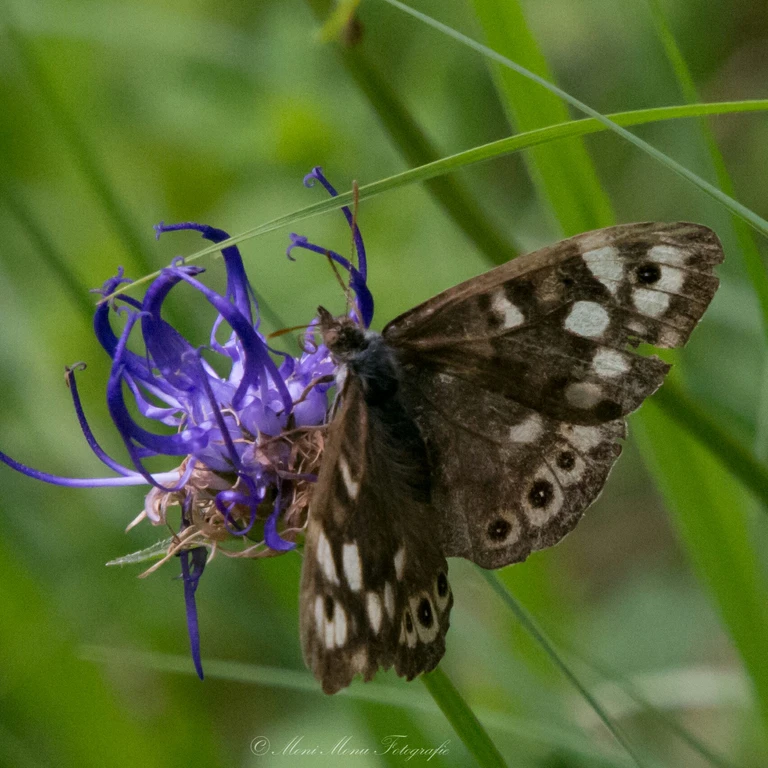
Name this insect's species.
Pararge aegeria
